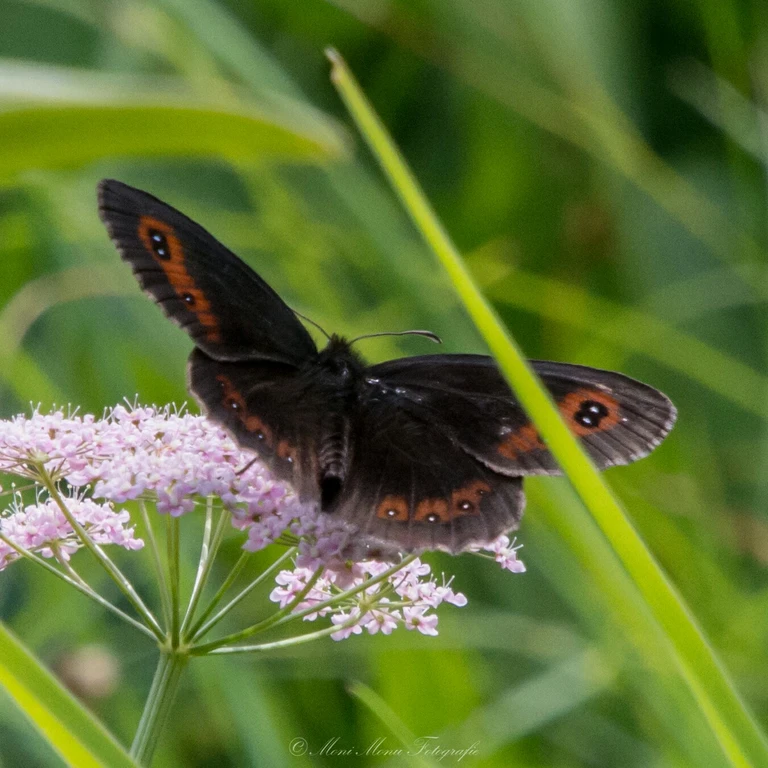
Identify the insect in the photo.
Erebia ligea
